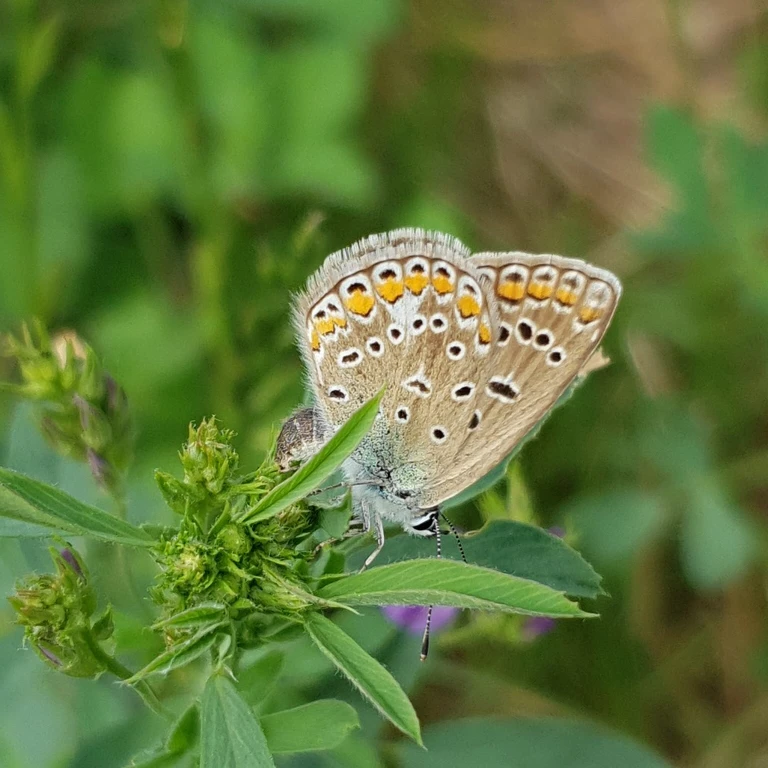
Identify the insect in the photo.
Polyommatus icarus
